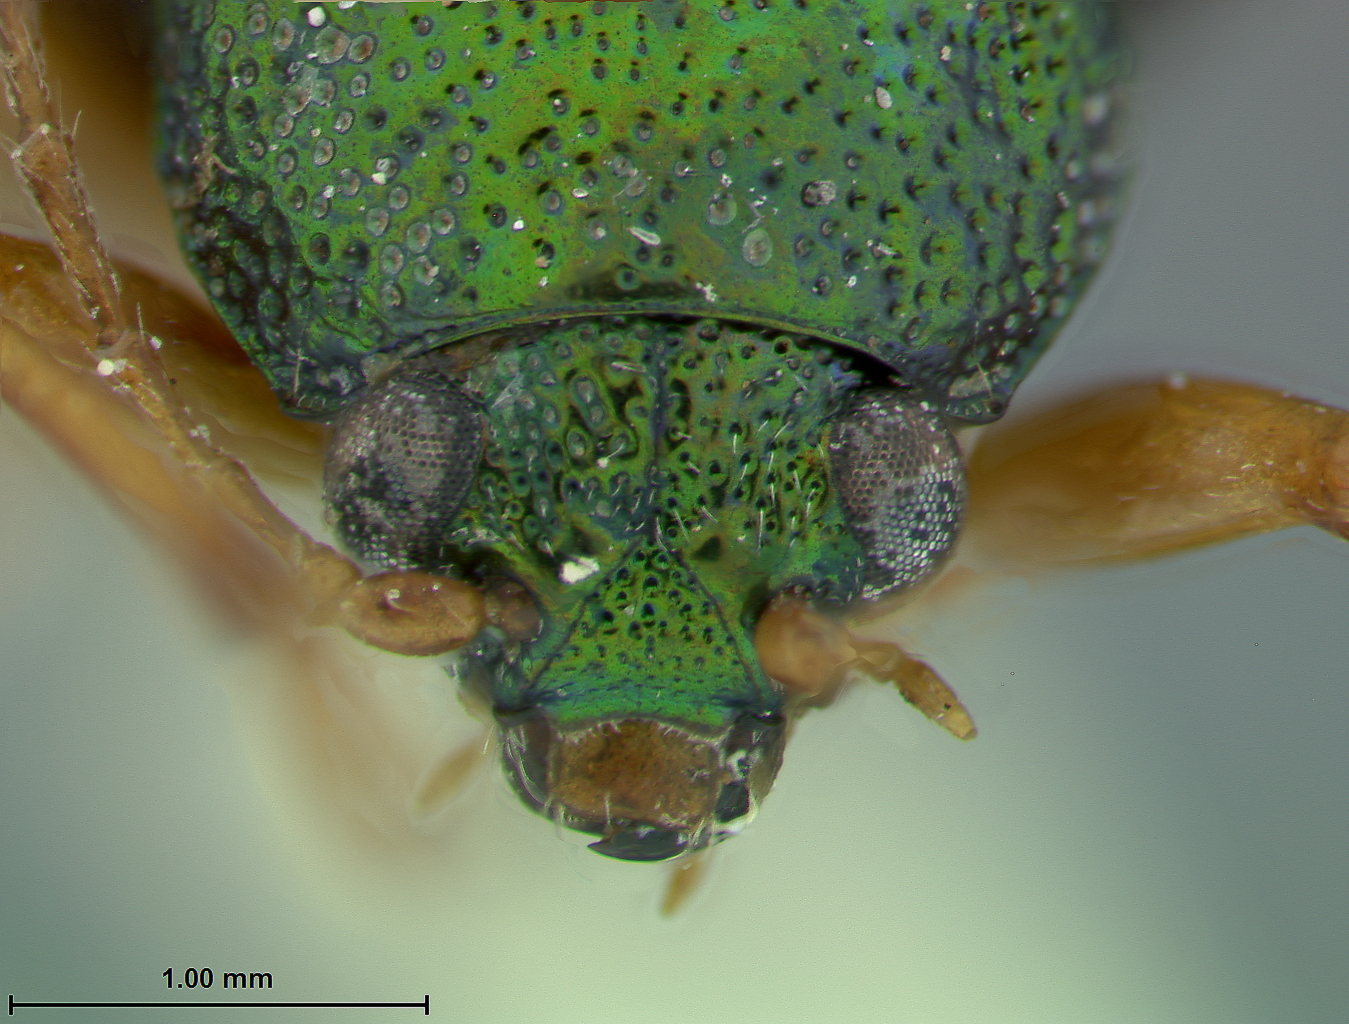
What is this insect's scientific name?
Colaspis cubensis
